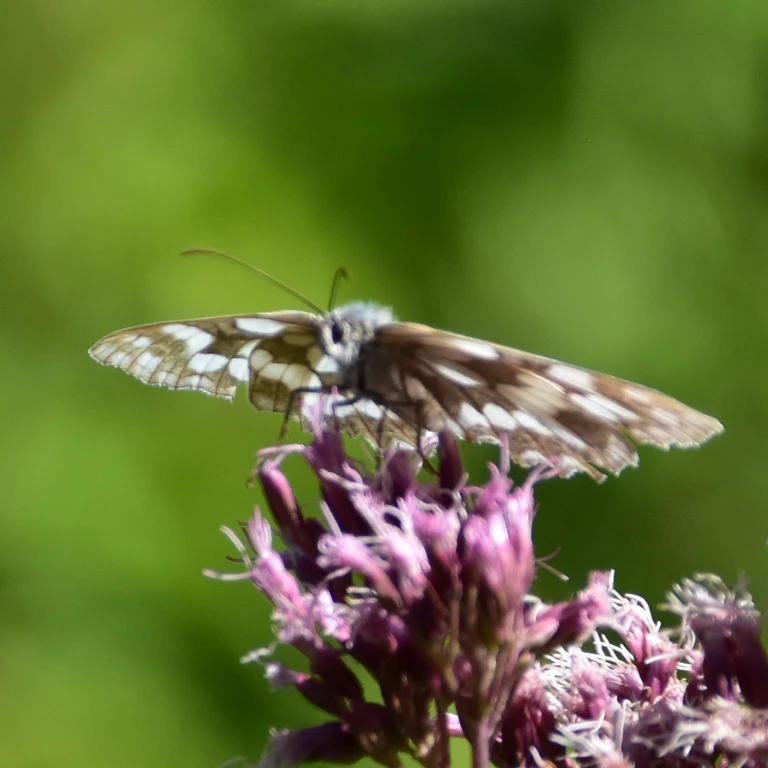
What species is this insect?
Melanargia galathea
